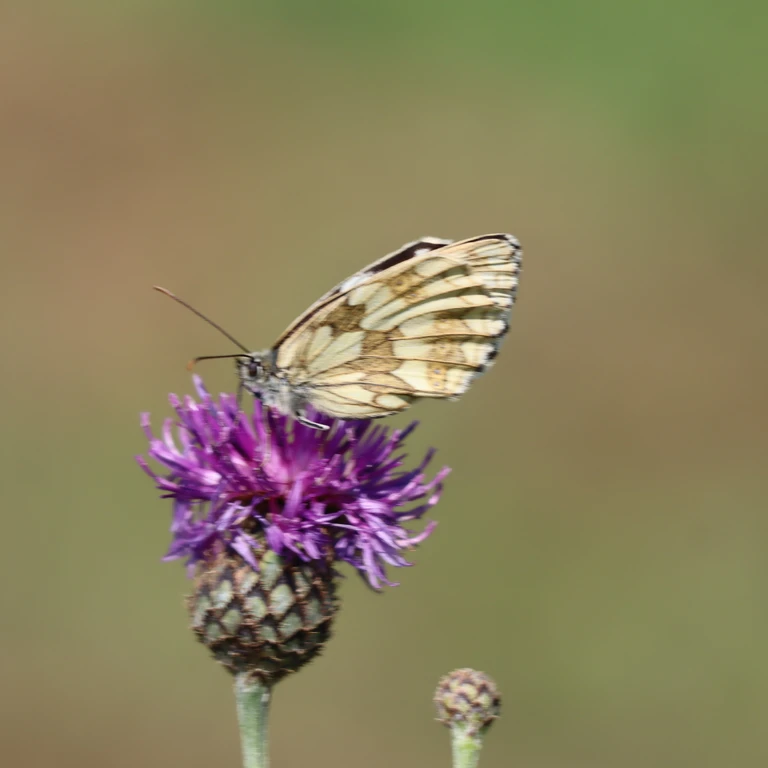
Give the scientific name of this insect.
Melanargia galathea
